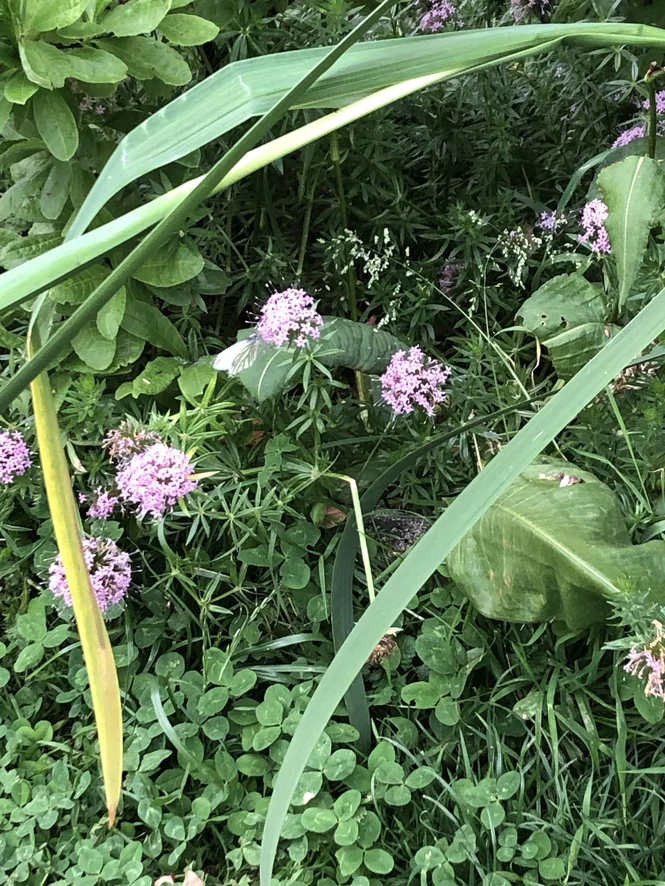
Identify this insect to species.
Pieris napi
